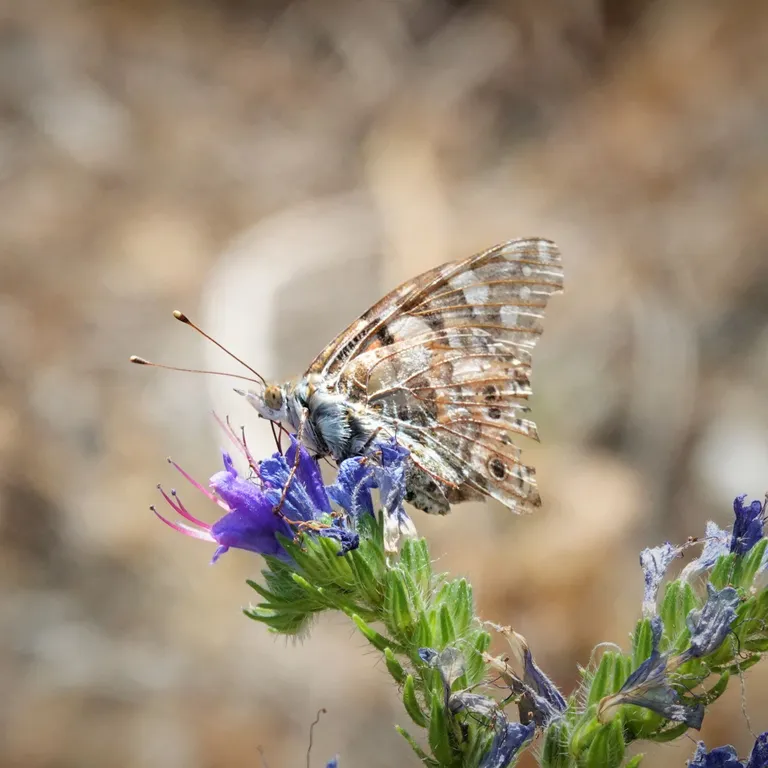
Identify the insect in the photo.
Vanessa cardui
